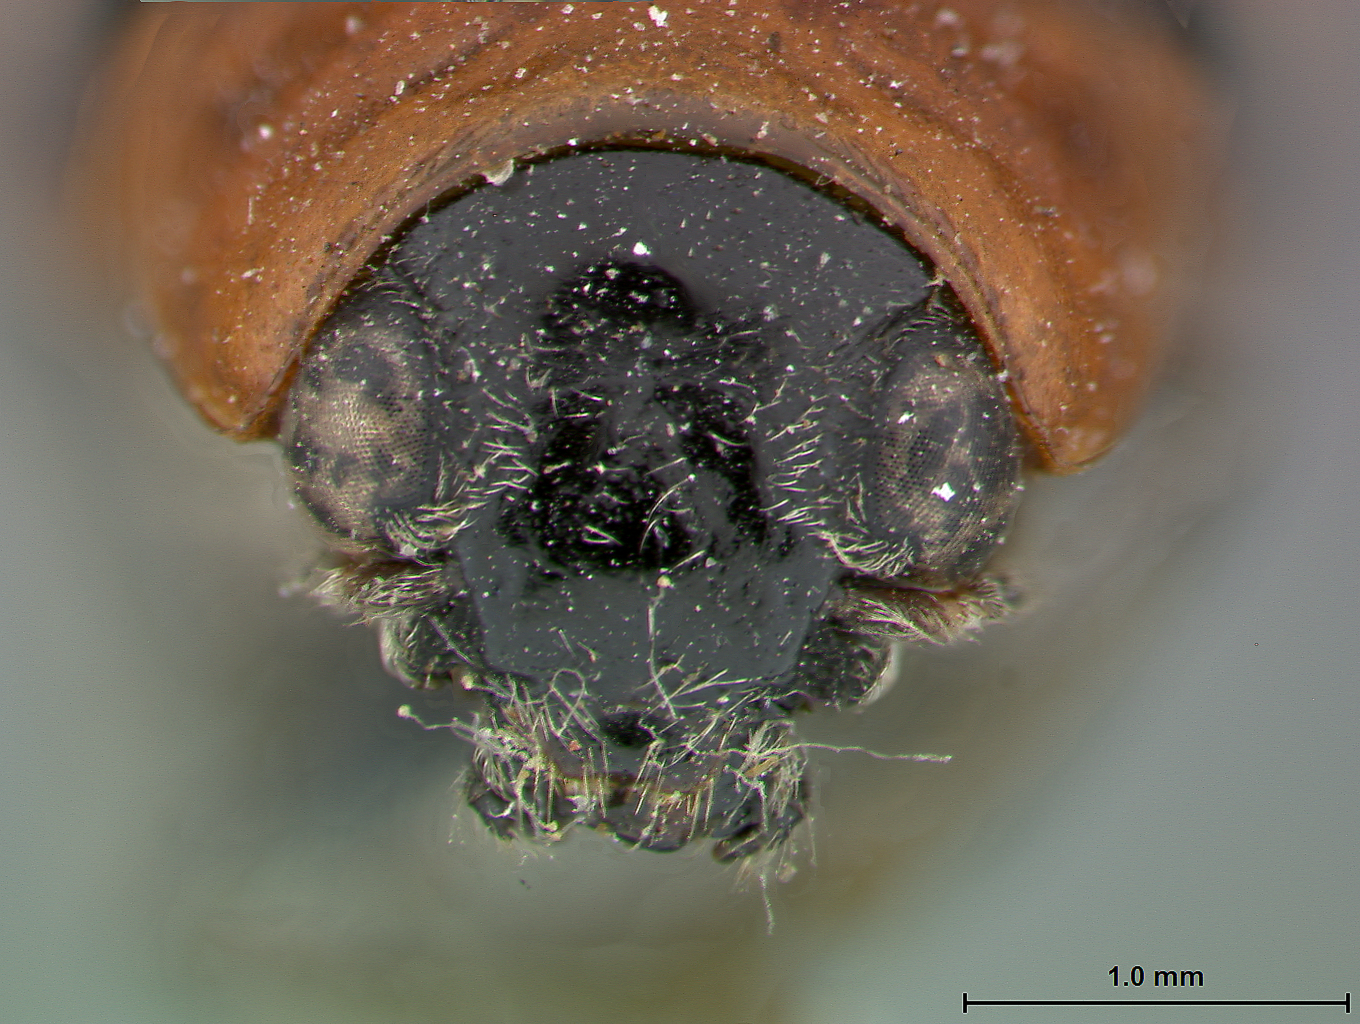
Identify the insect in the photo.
Smaragdina spectabilis
